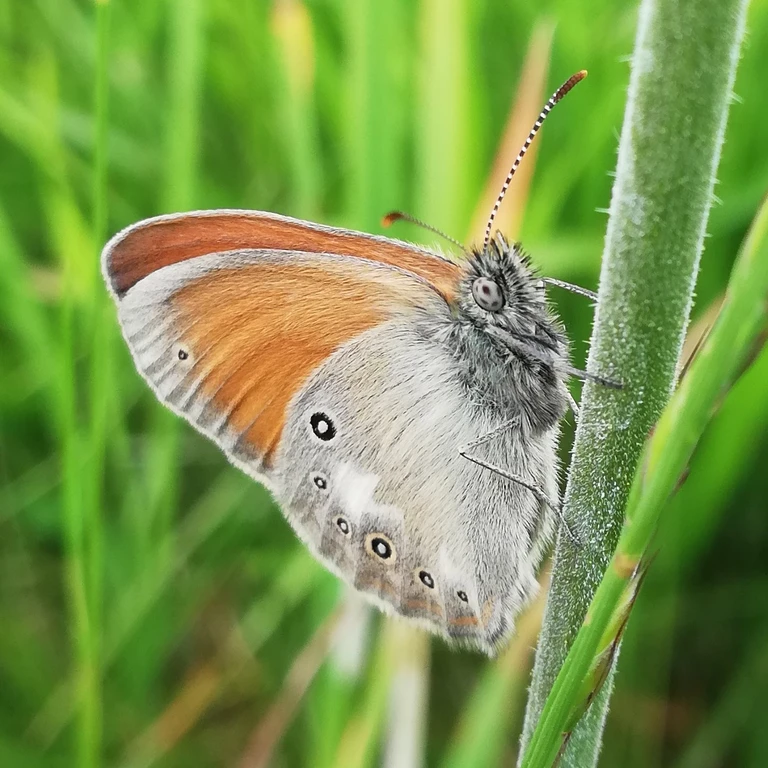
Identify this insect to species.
Coenonympha glycerion (also Coenonympha iphis)
